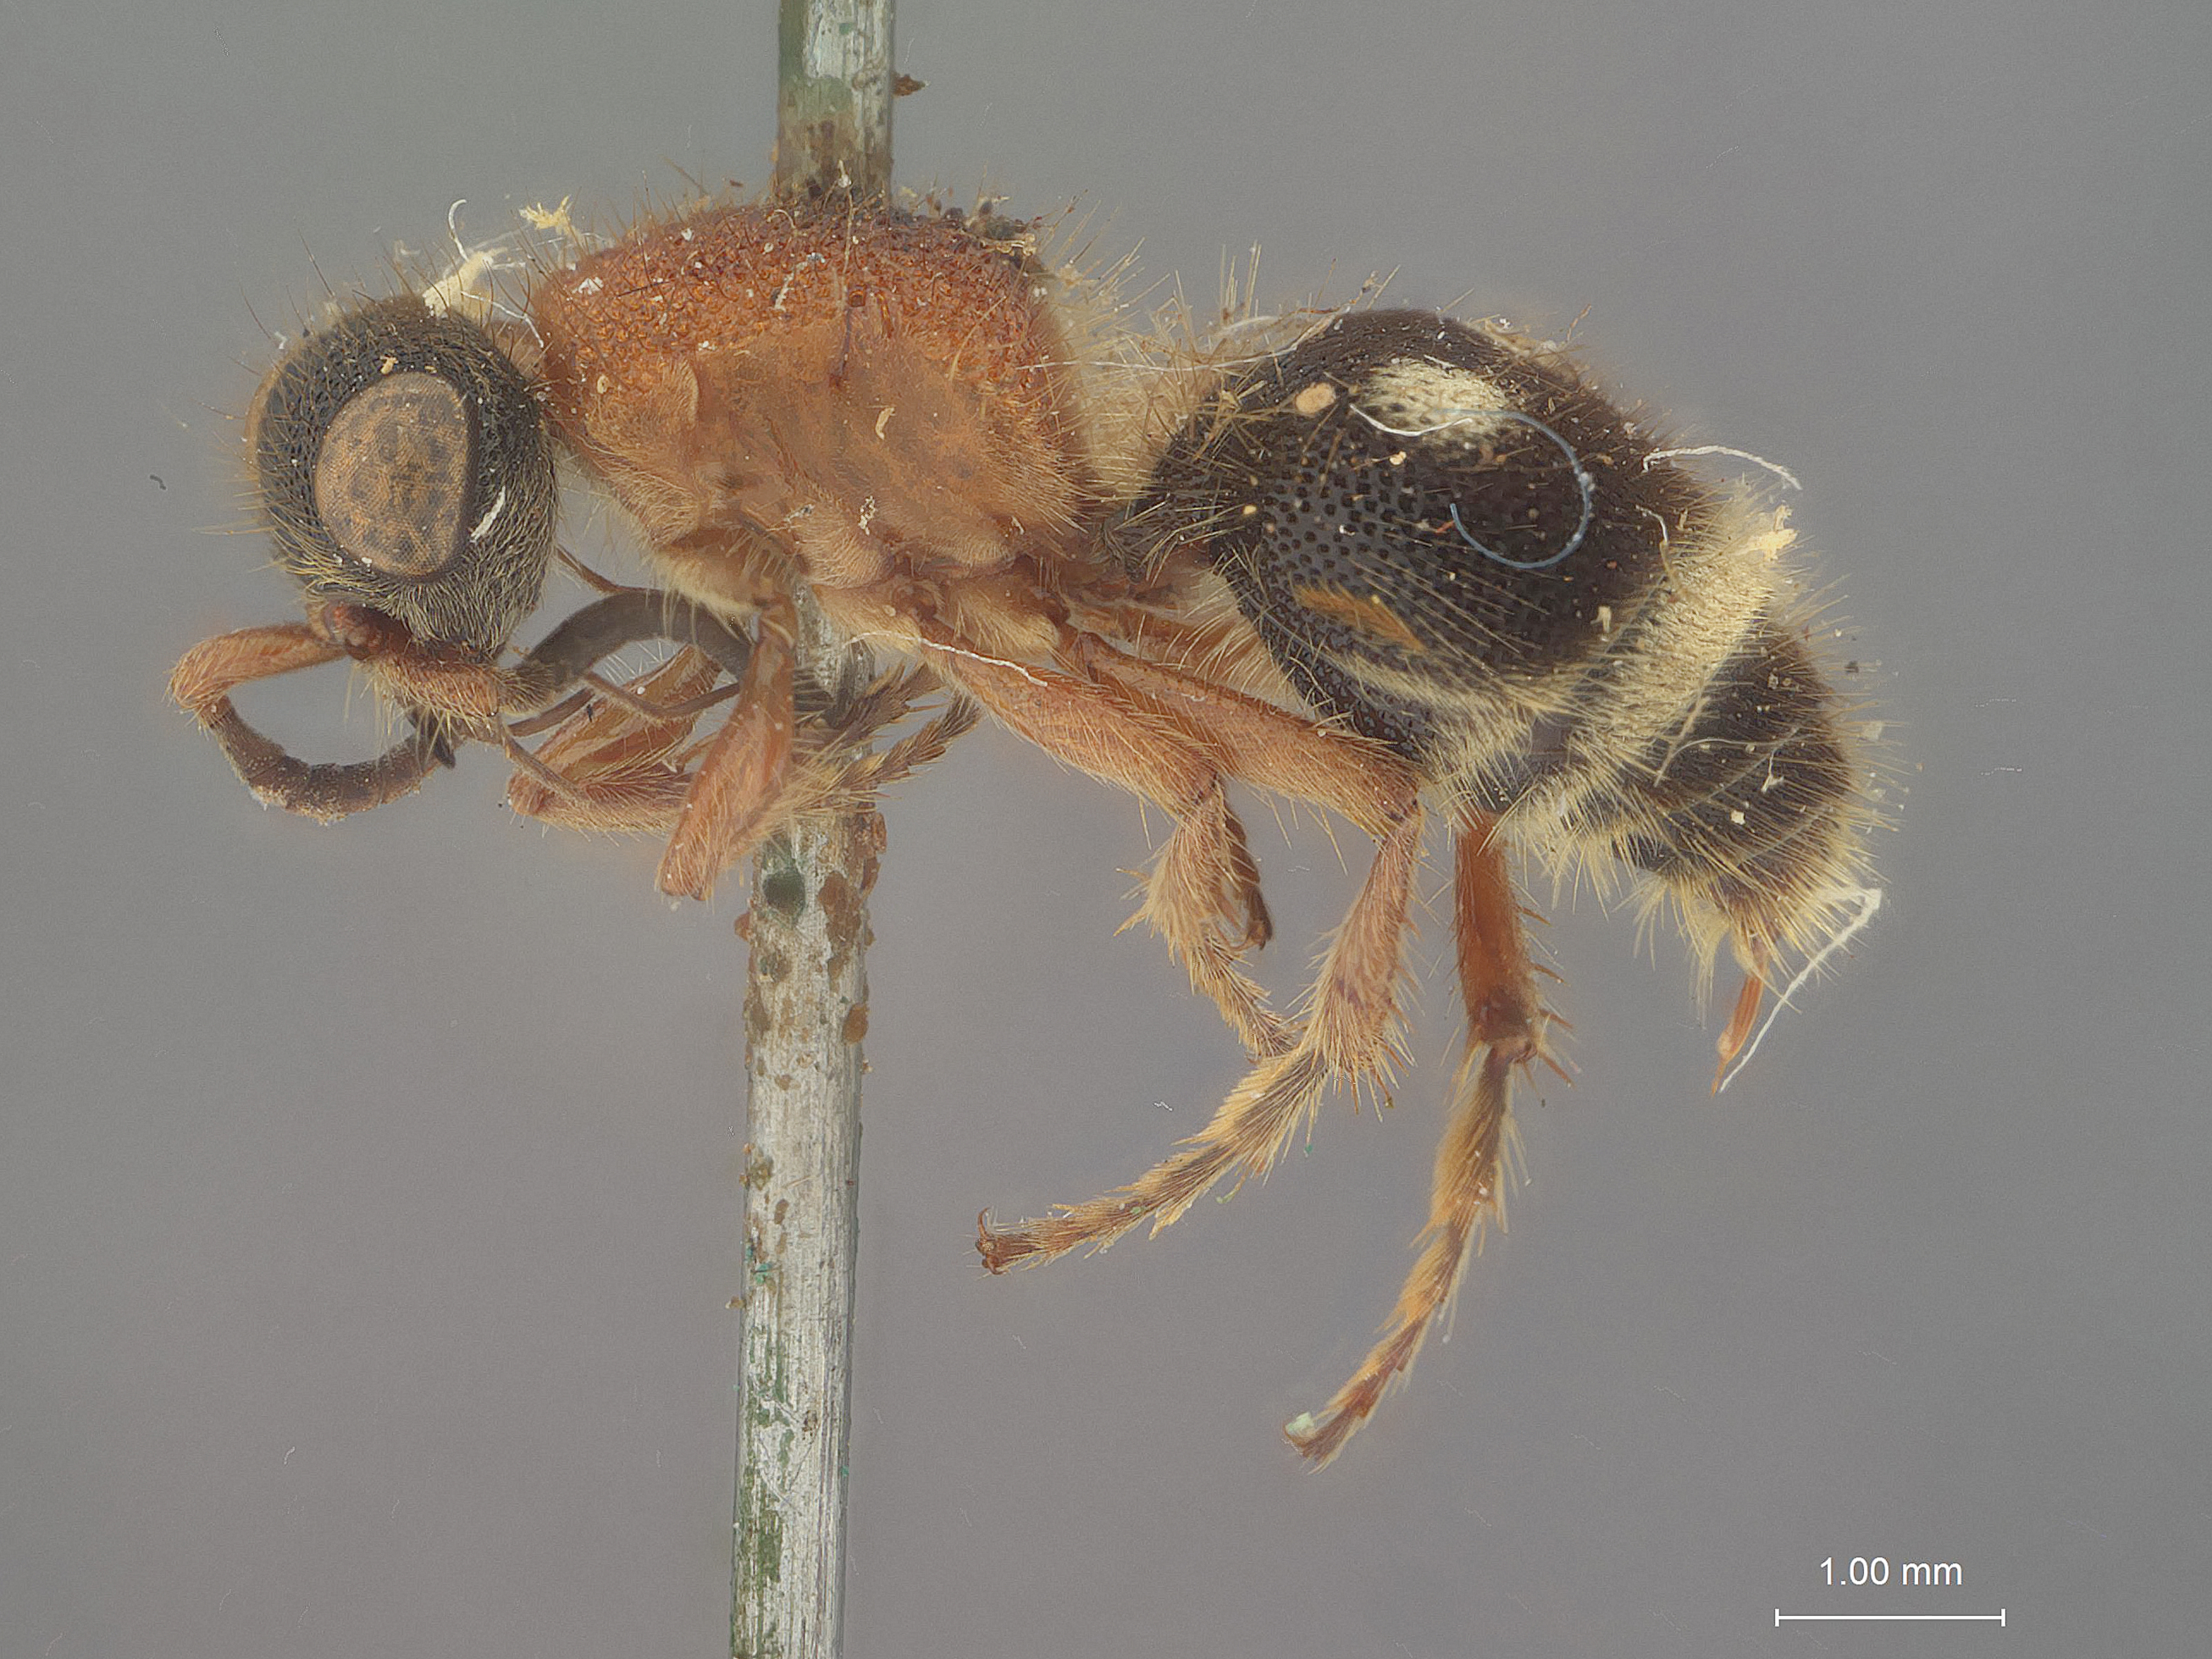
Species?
Timulla psecas
